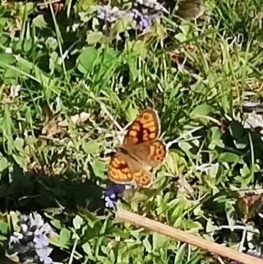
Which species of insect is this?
Lasiommata megera (also Pararge megera)
